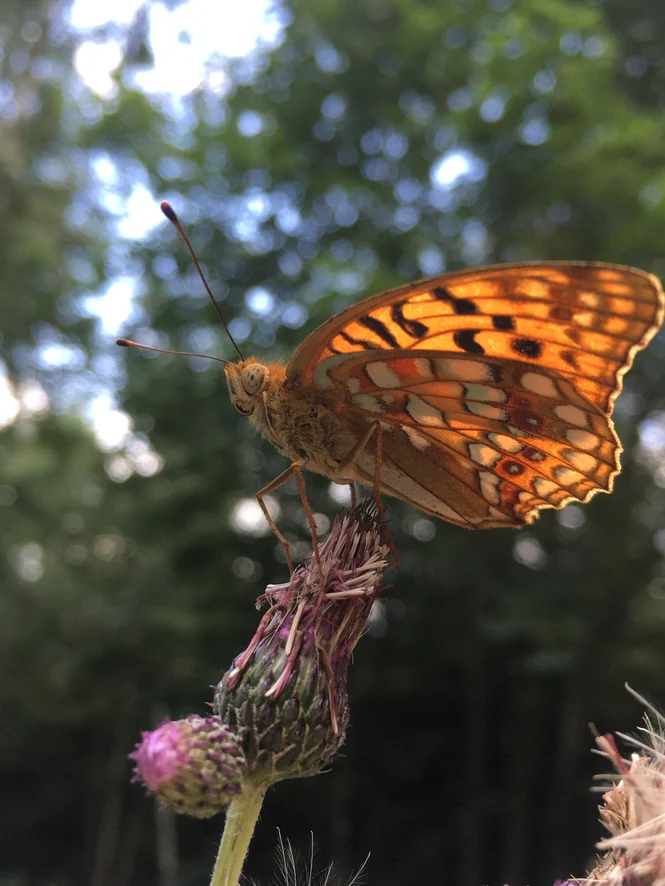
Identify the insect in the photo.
Fabriciana adippe
